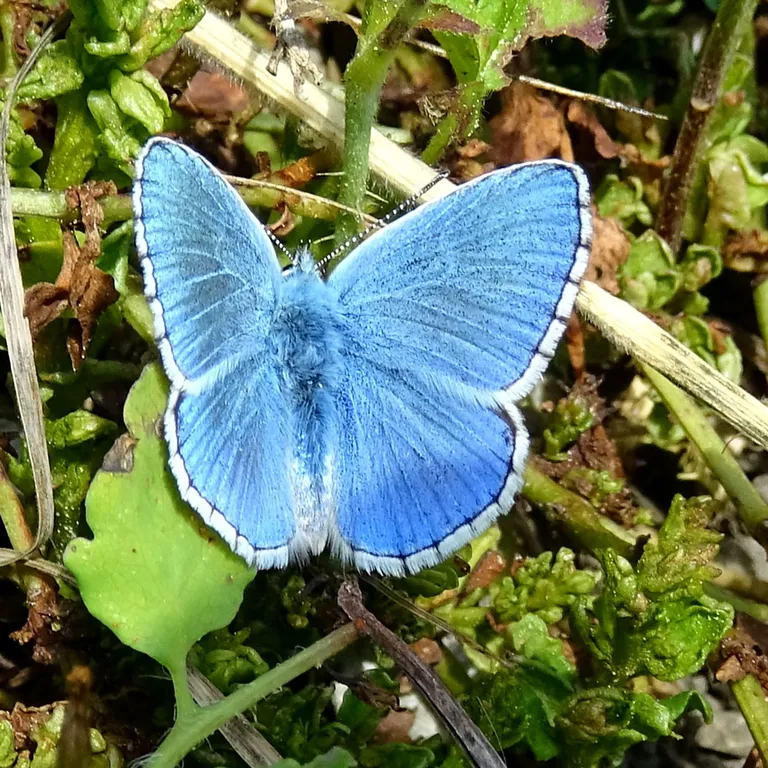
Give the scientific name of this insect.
Lysandra bellargus
